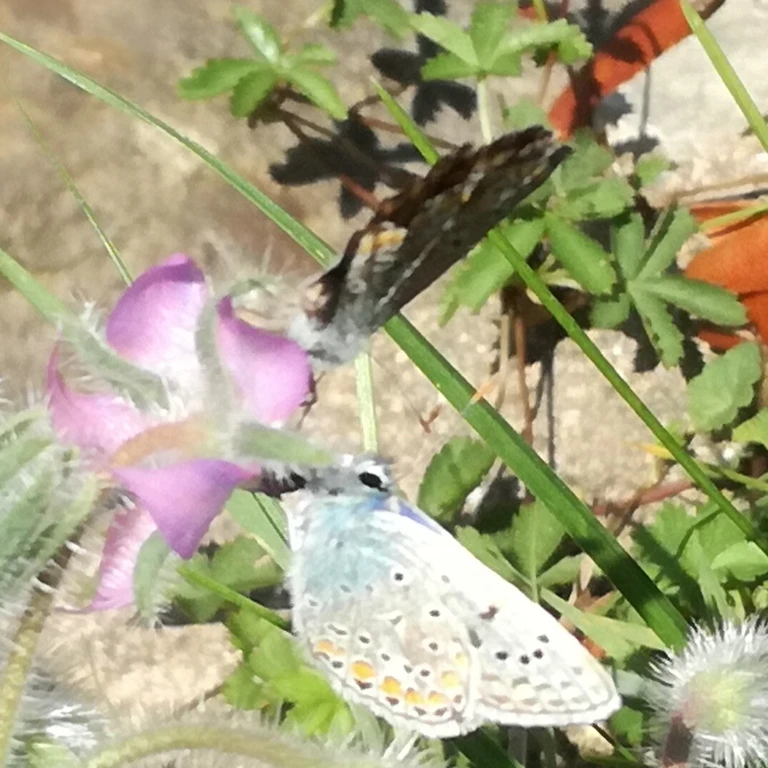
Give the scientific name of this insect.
Polyommatus icarus
